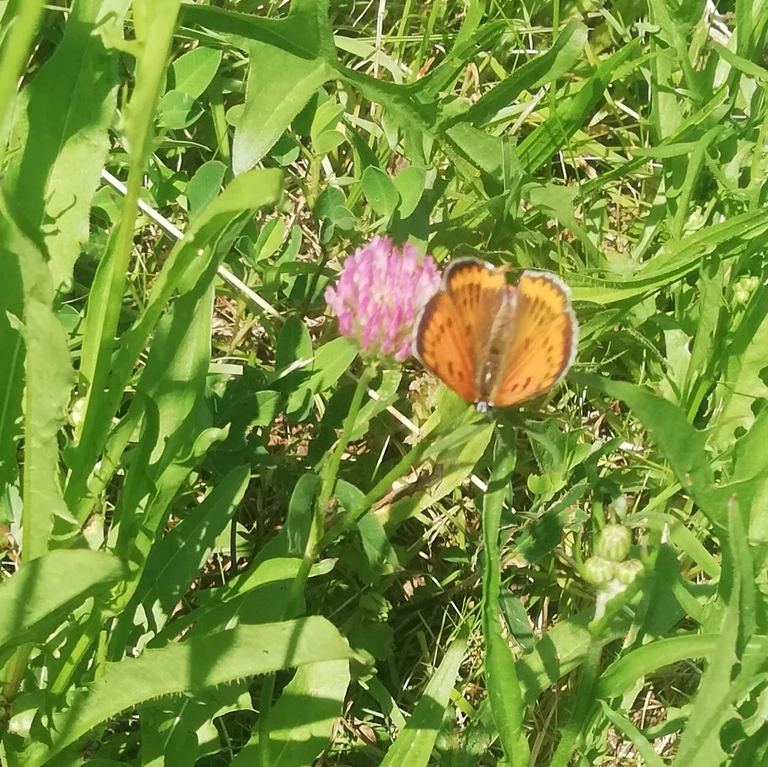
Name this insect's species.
Lycaena dispar
